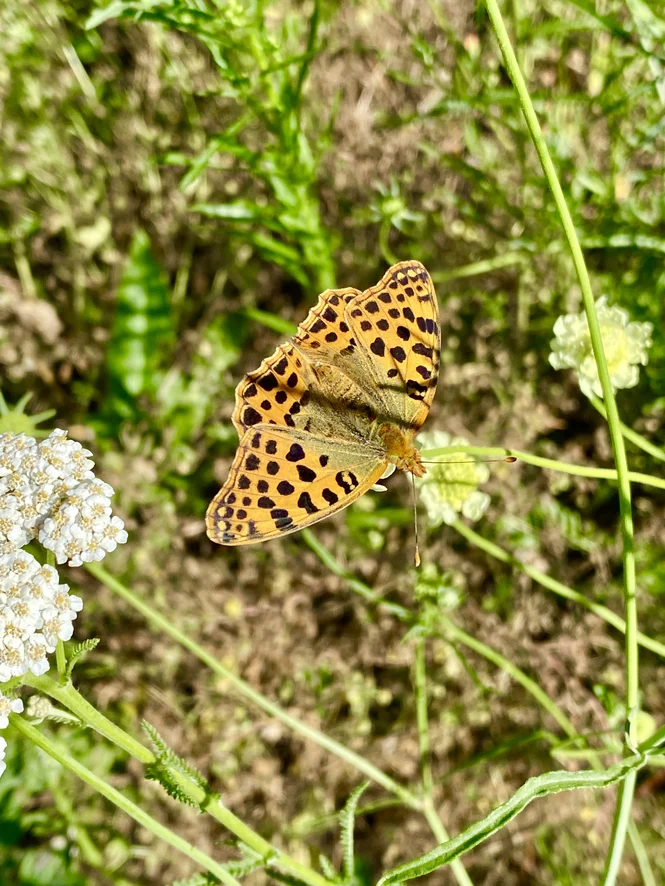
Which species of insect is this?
Issoria lathonia
